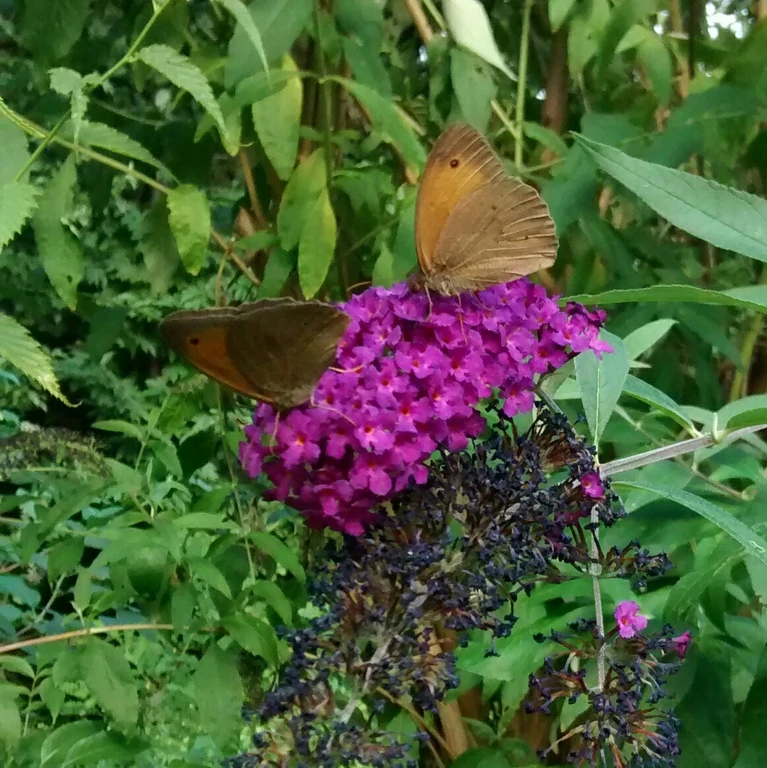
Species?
Maniola jurtina
